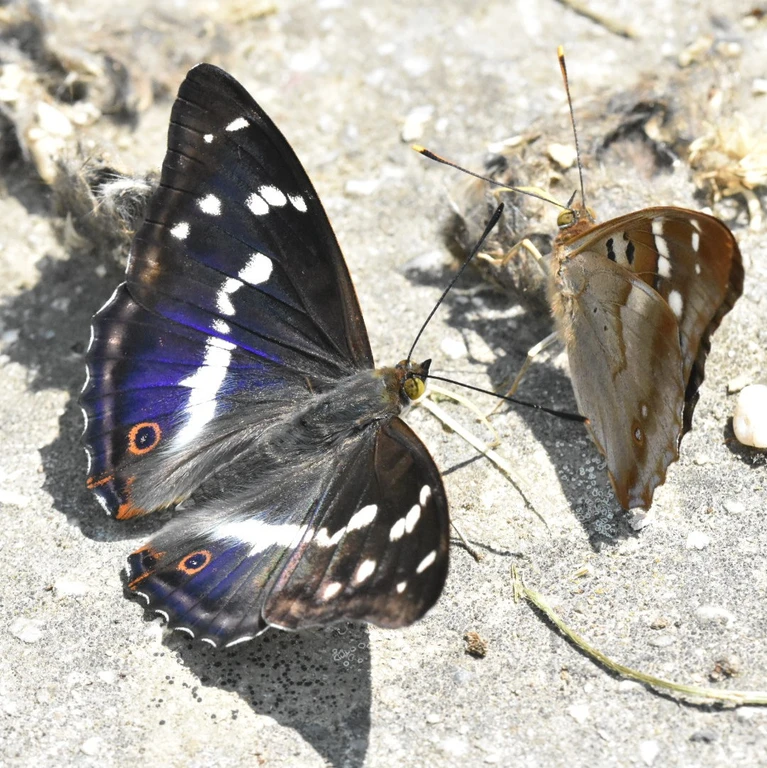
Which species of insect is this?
Apatura iris
